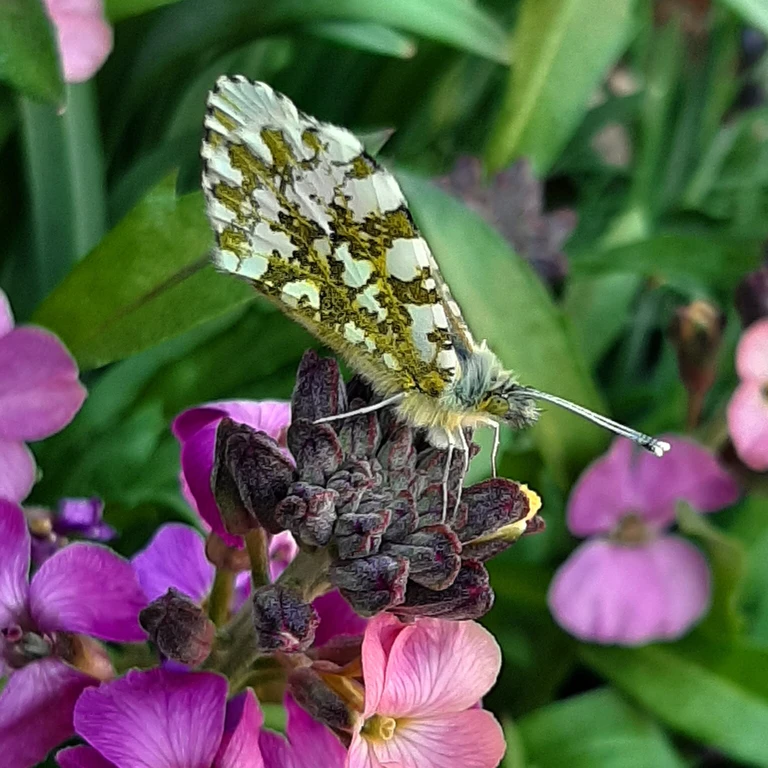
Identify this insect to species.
Anthocharis cardamines
